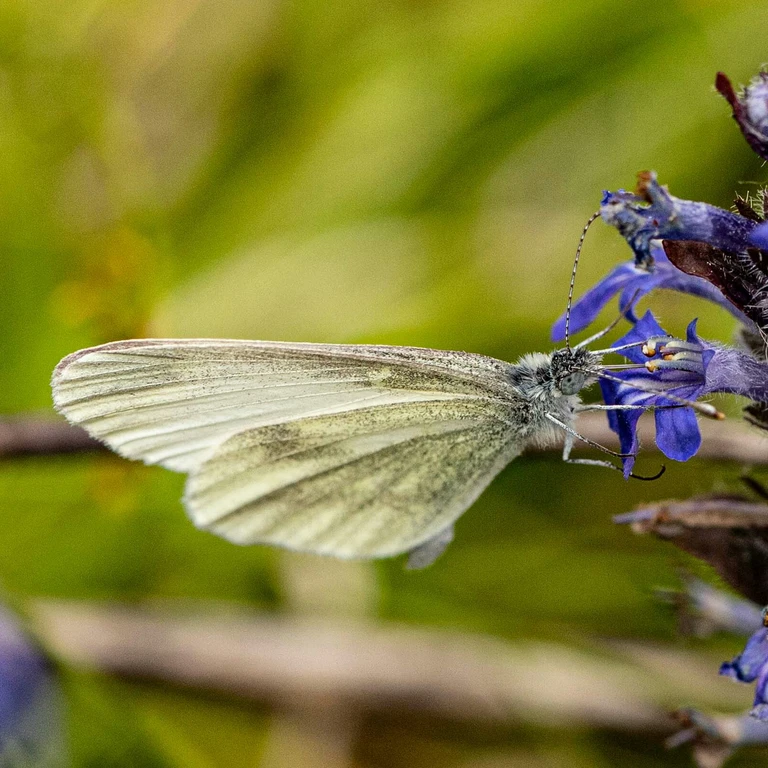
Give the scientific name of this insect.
Leptidea sinapis/juvernica
